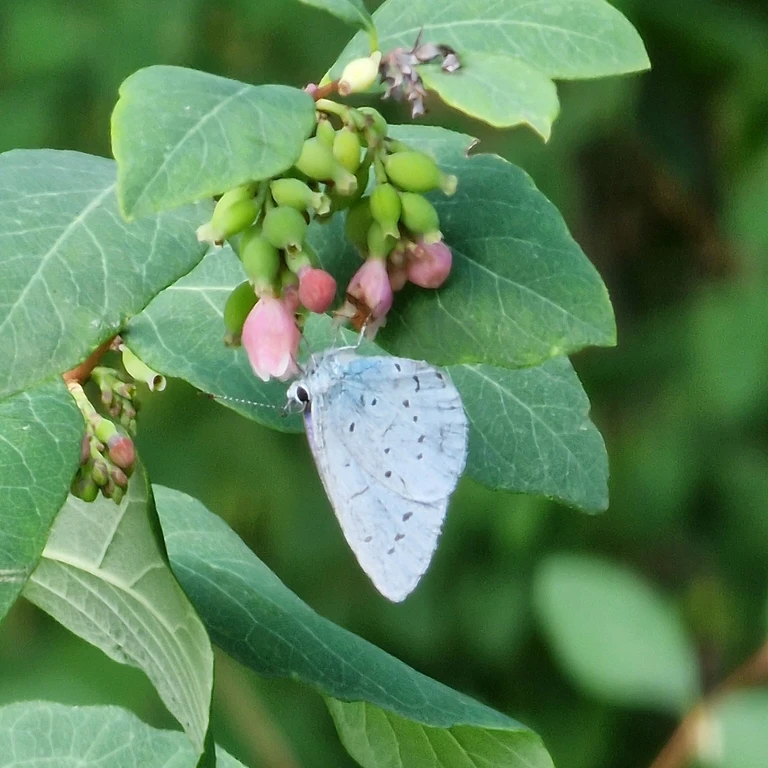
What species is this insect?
Celastrina argiolus
